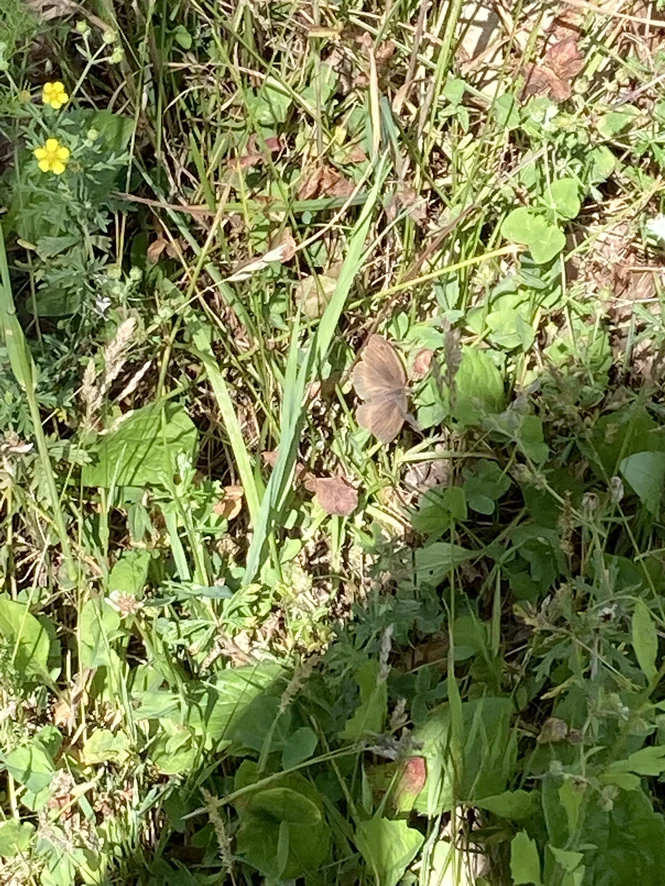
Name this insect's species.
Maniola jurtina
